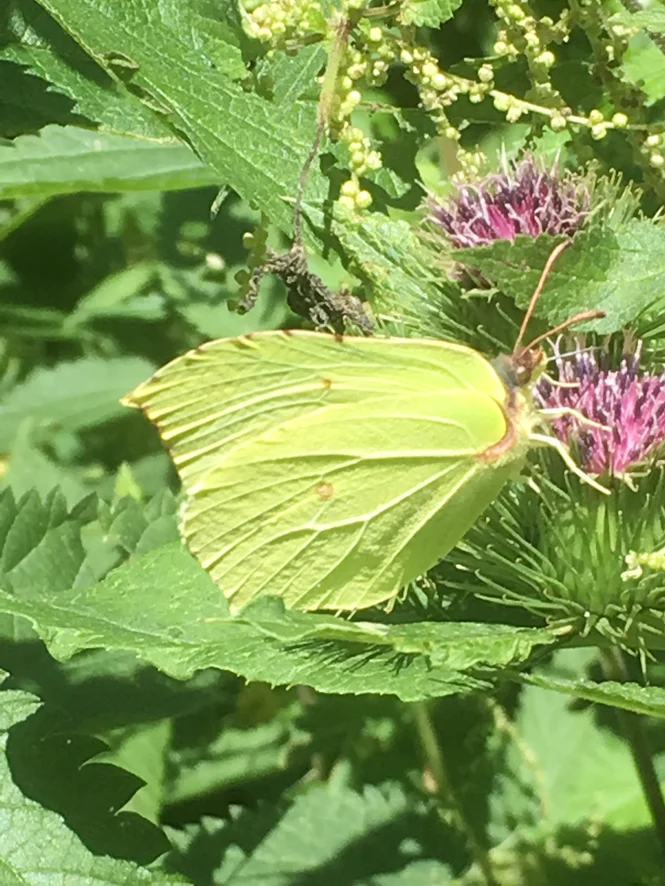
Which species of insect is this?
Gonepteryx rhamni
